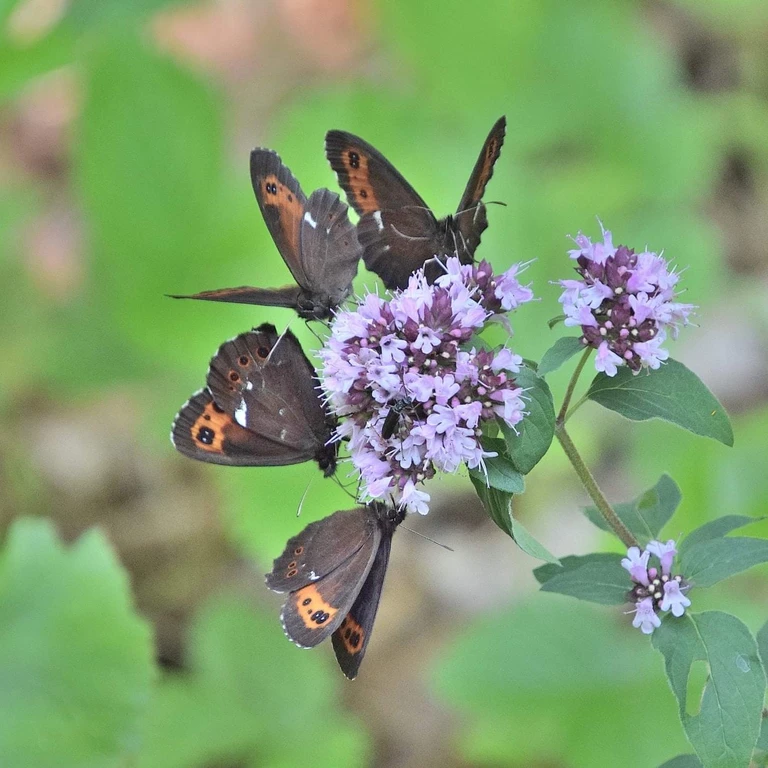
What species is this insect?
Erebia ligea
